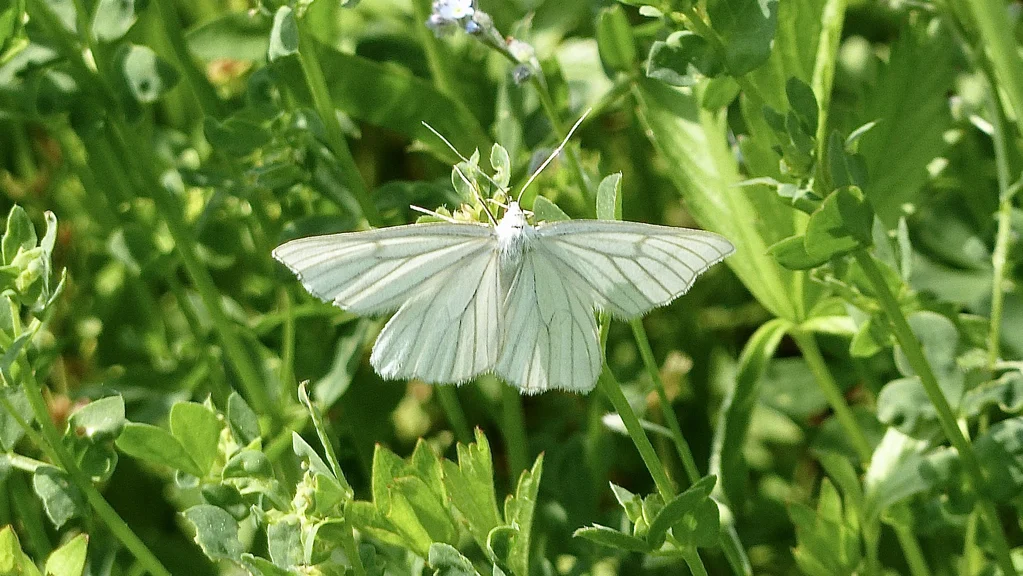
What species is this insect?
Siona lineata
